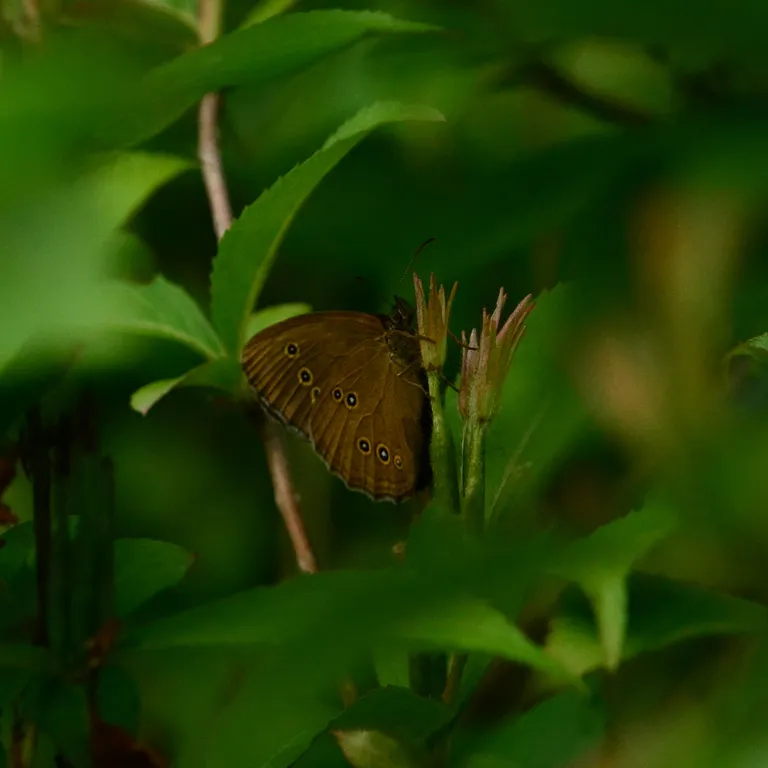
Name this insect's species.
Aphantopus hyperantus
